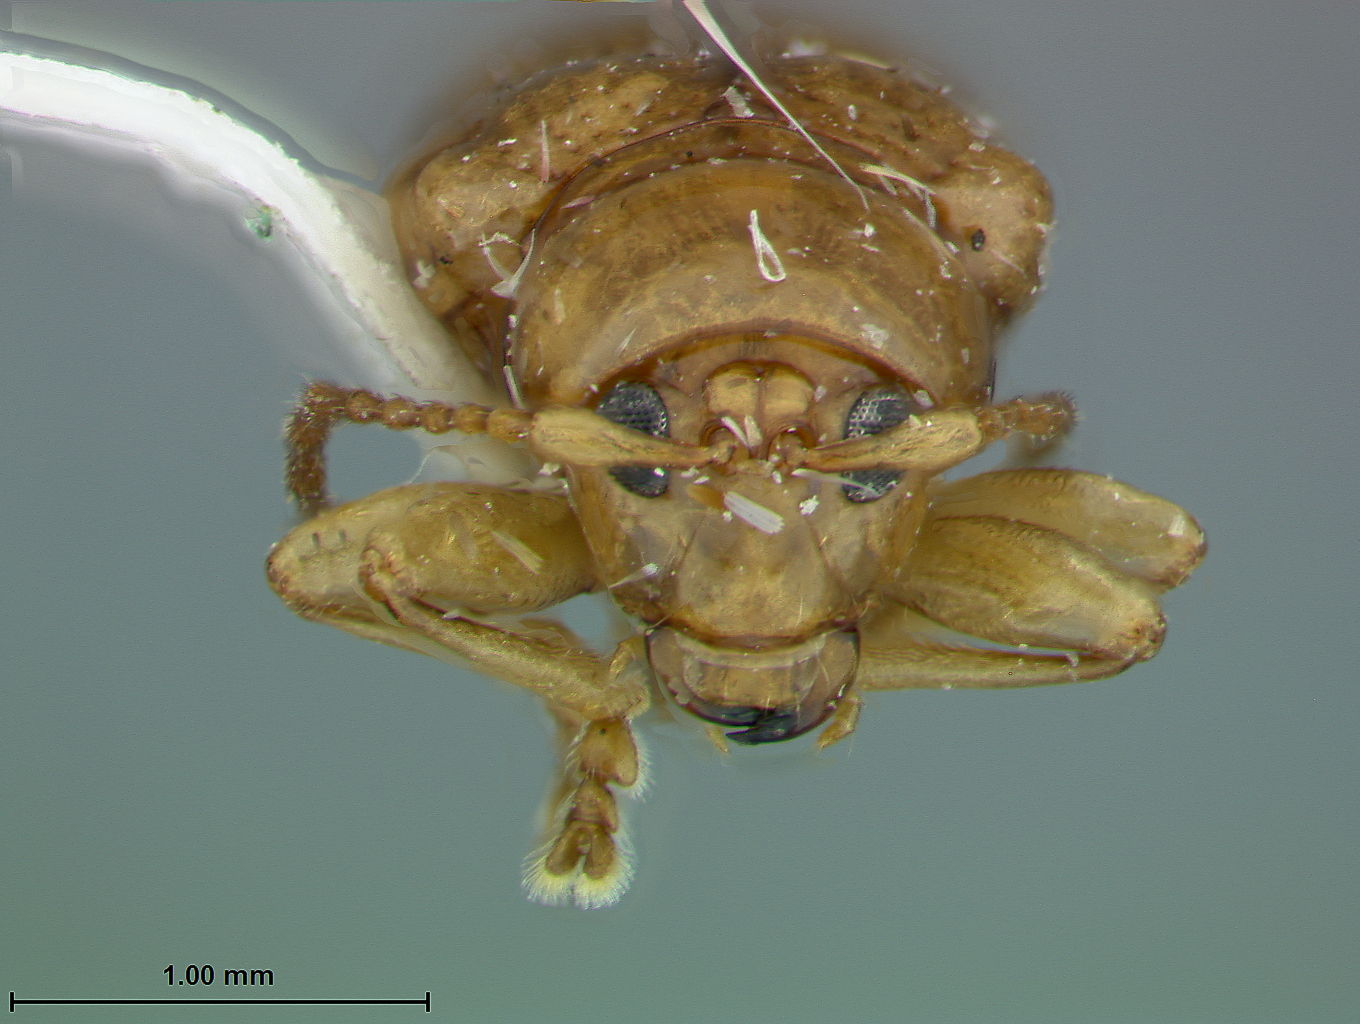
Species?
Exoceras flinti
